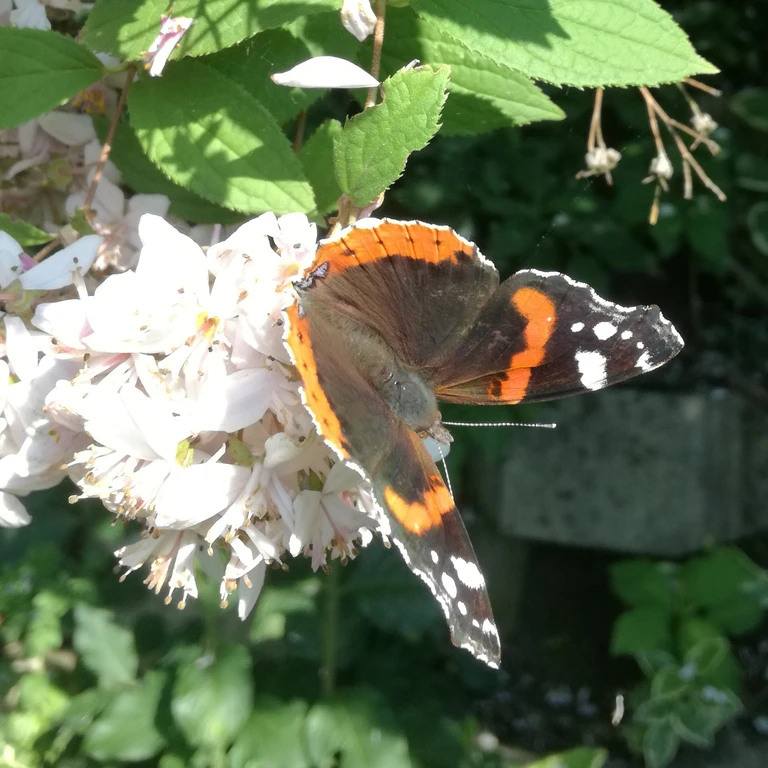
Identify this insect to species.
Vanessa atalanta
